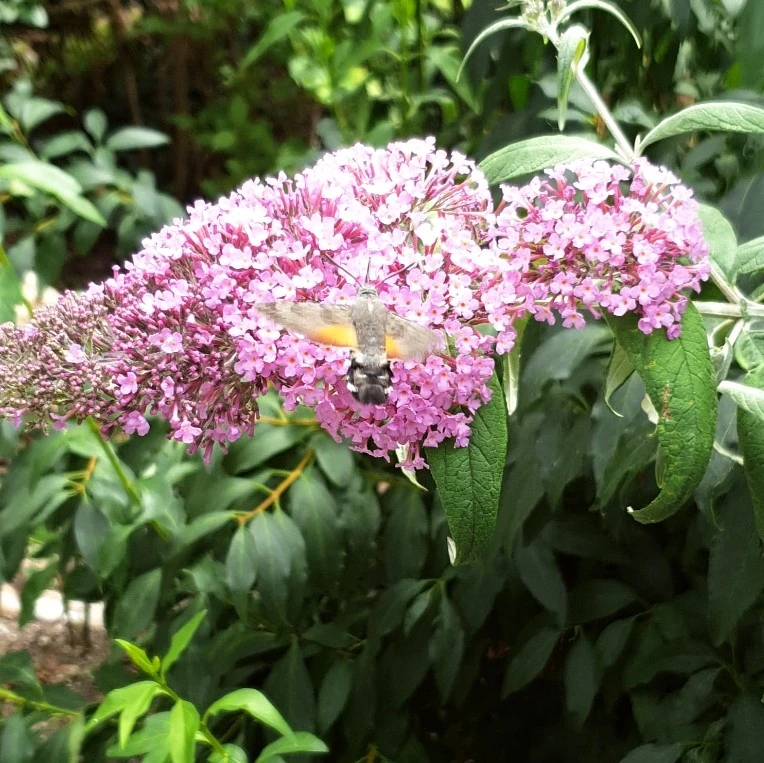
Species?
Macroglossum stellatarum
